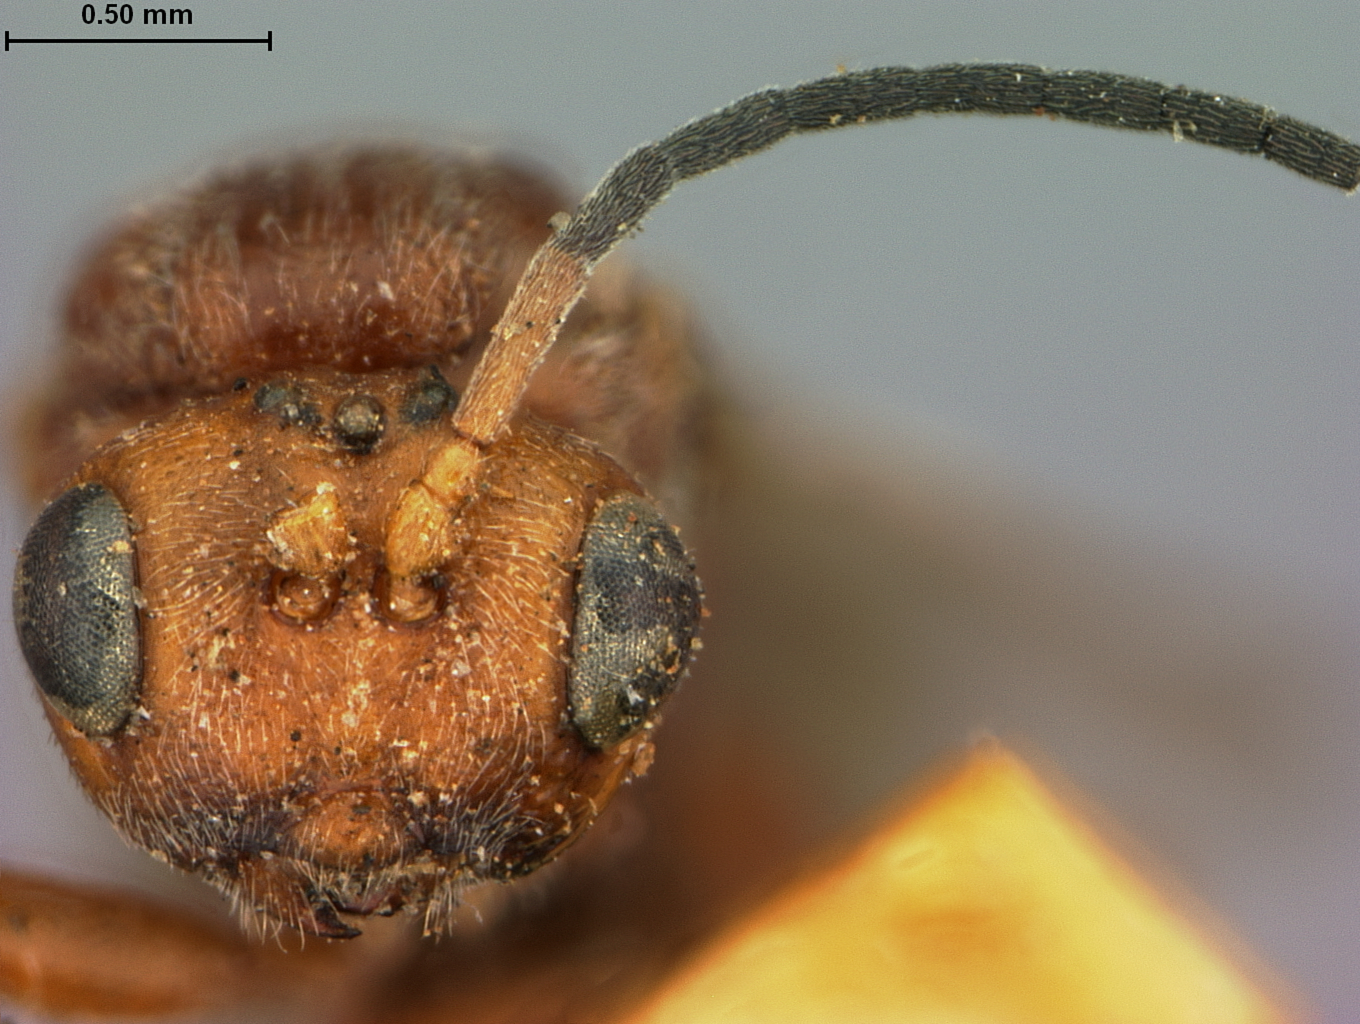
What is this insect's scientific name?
Rhodites multispinosa
